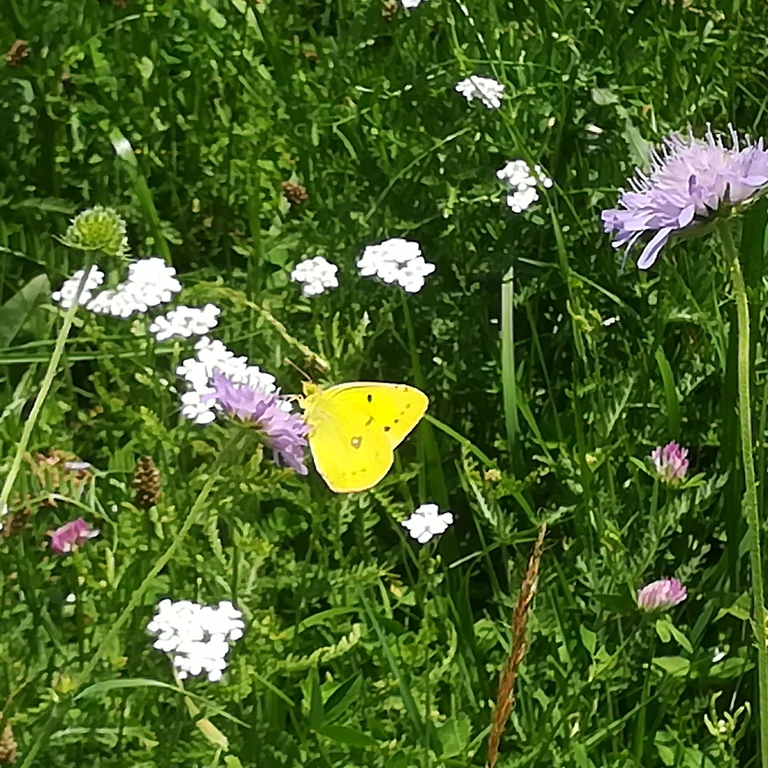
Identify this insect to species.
Colias croceus
